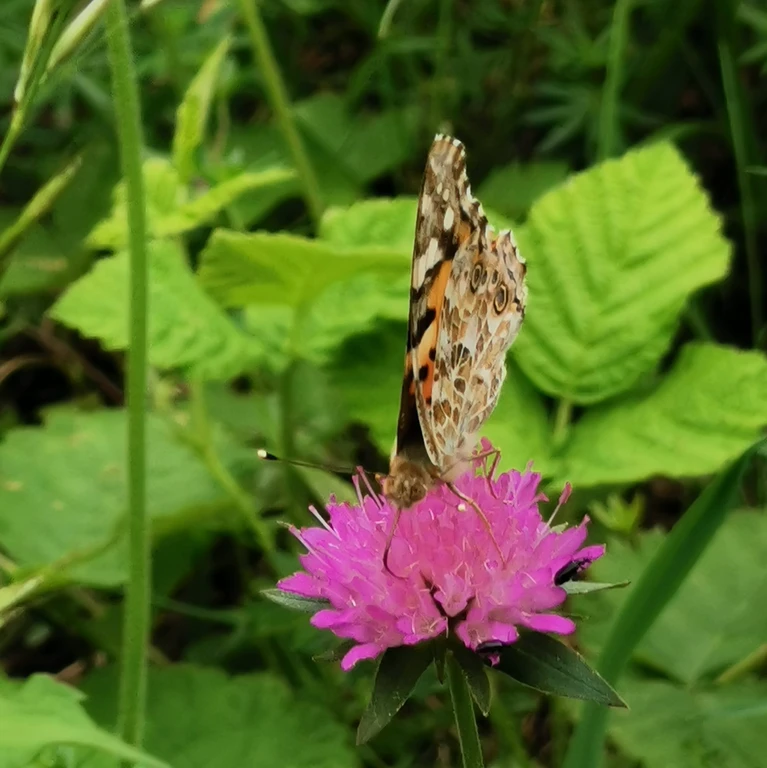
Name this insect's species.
Vanessa cardui
